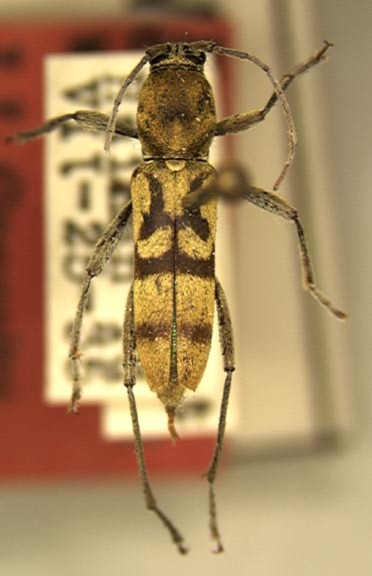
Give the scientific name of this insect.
Chlorophorus hainanicus
